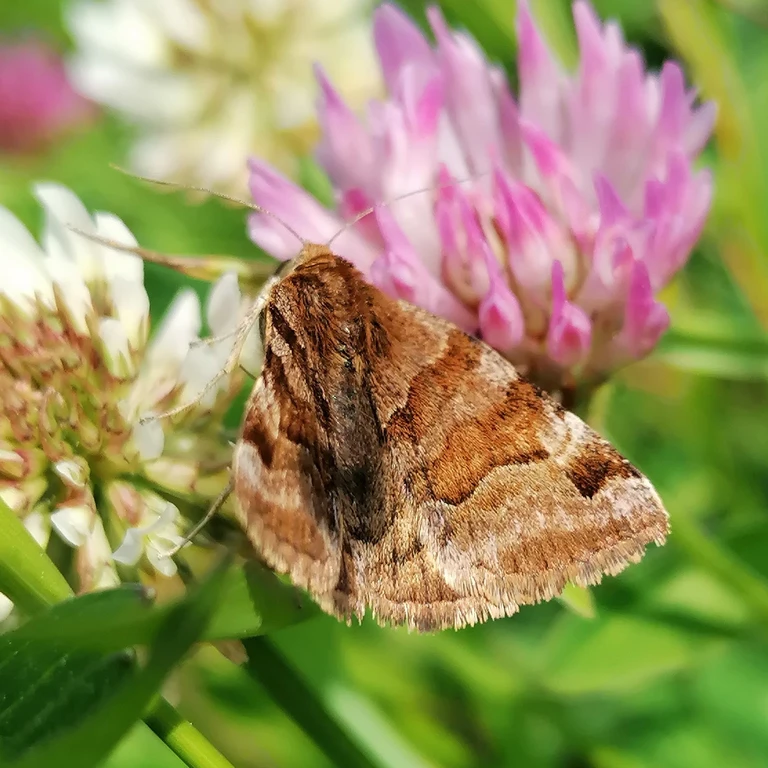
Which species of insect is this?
Euclidia glyphica
